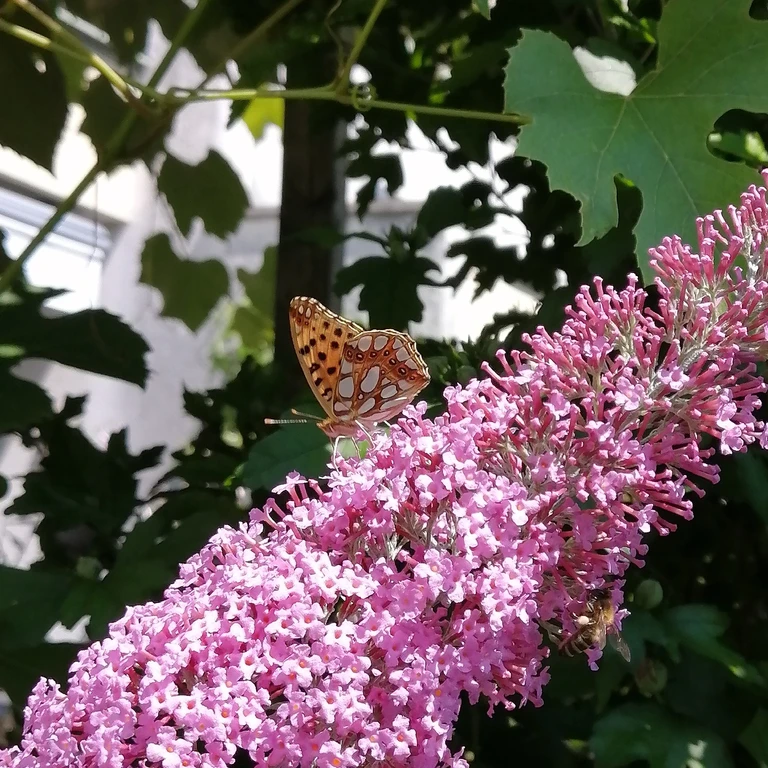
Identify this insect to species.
Issoria lathonia
